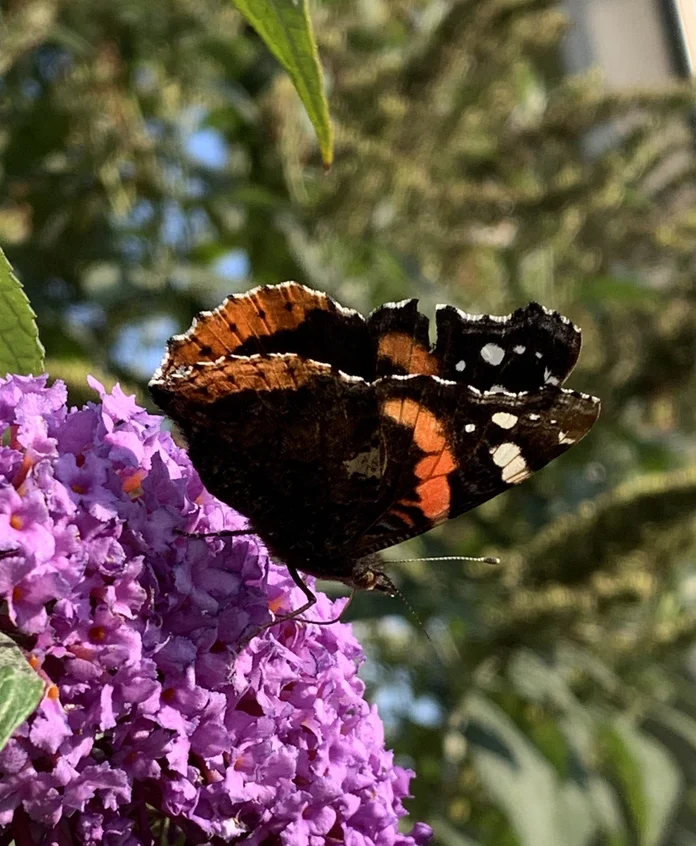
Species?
Vanessa atalanta
